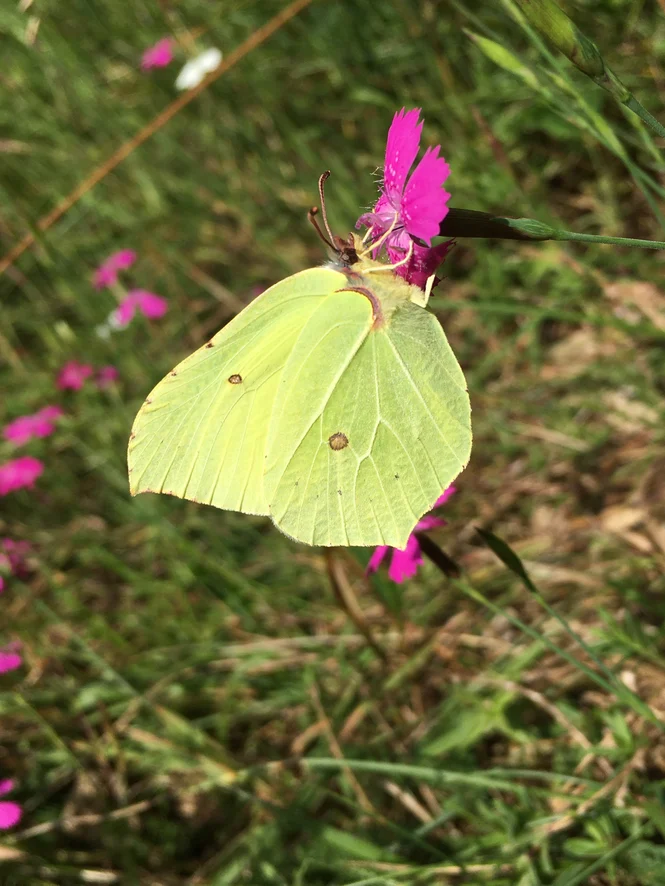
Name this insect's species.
Gonepteryx rhamni
